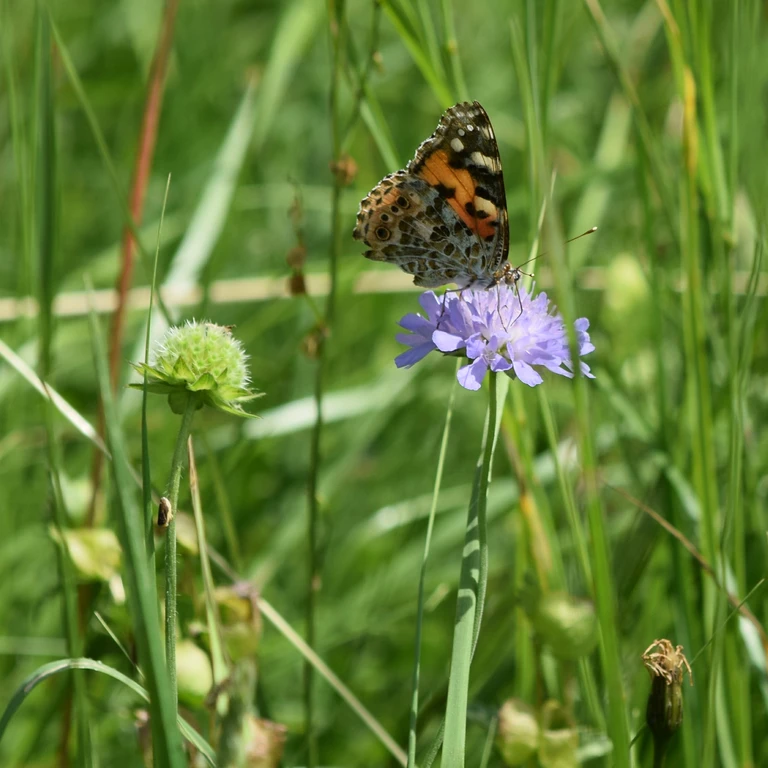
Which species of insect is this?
Vanessa cardui
